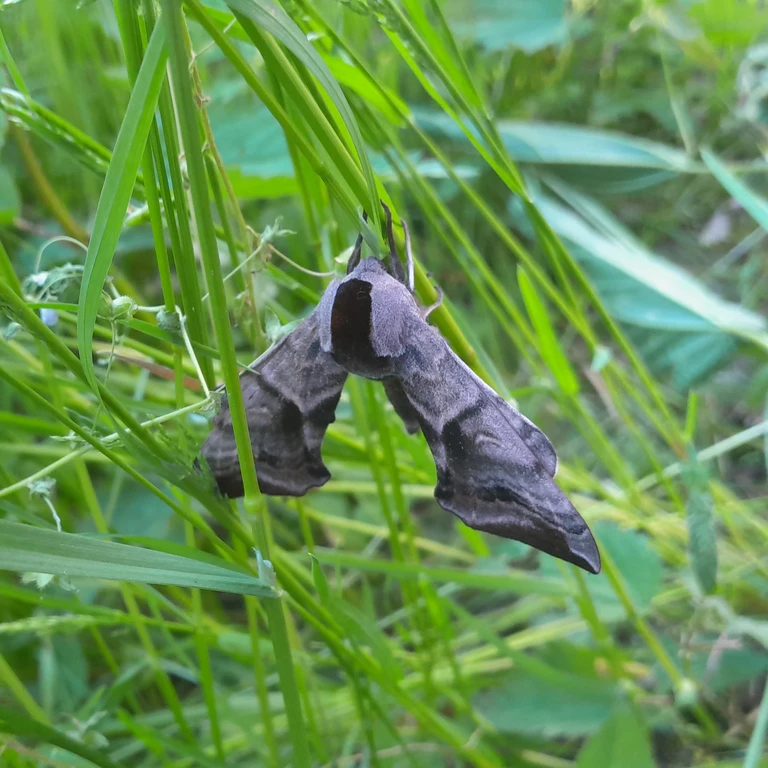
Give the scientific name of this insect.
Smerinthus ocellata
